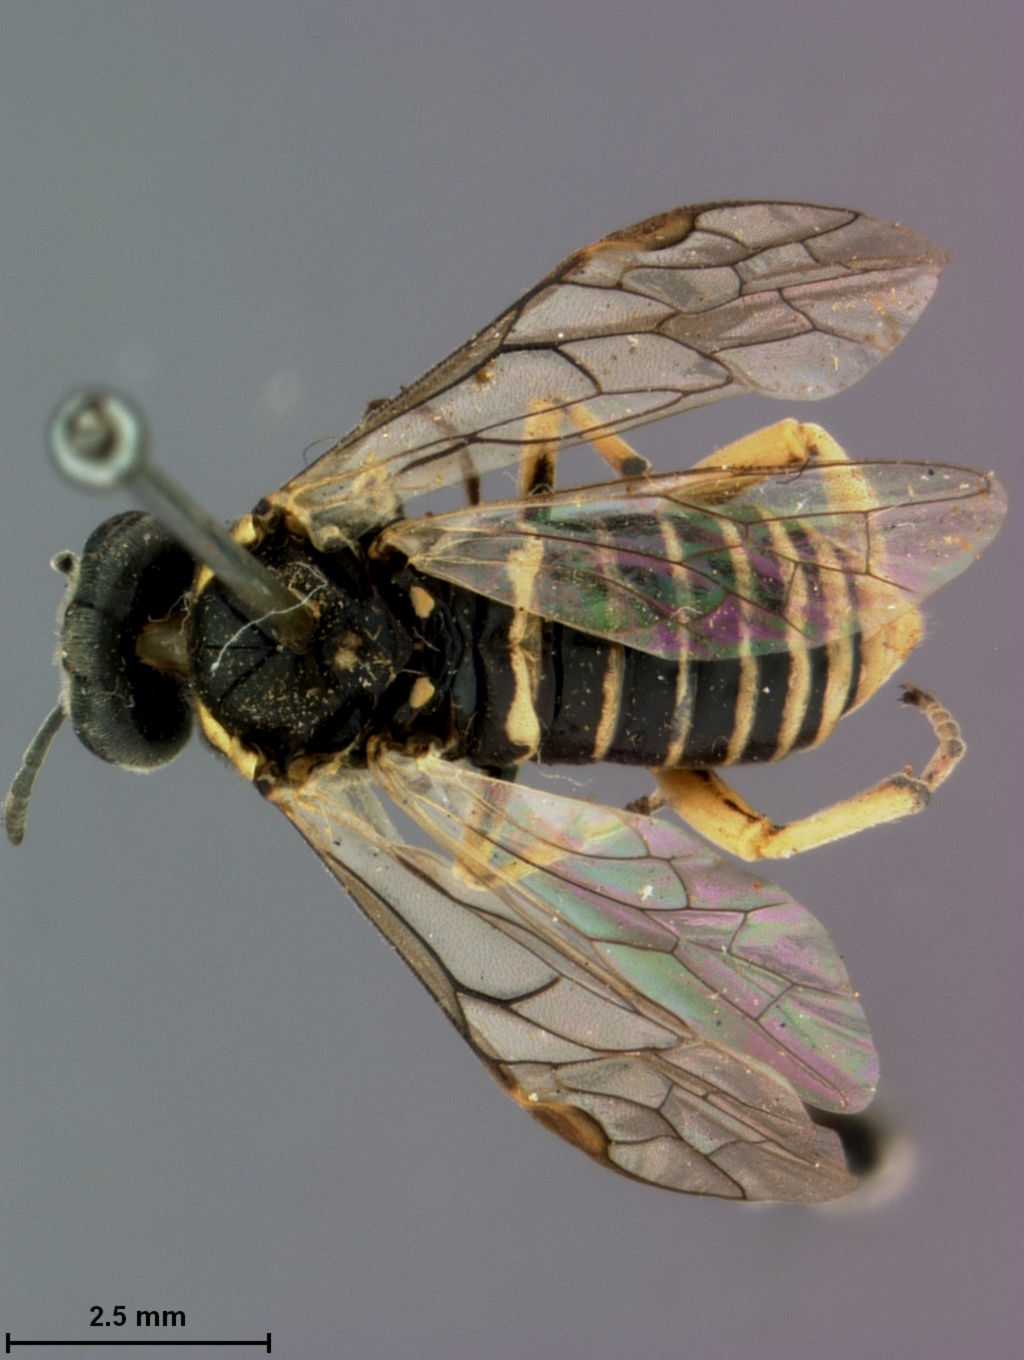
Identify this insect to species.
Macrophya melanostoma
